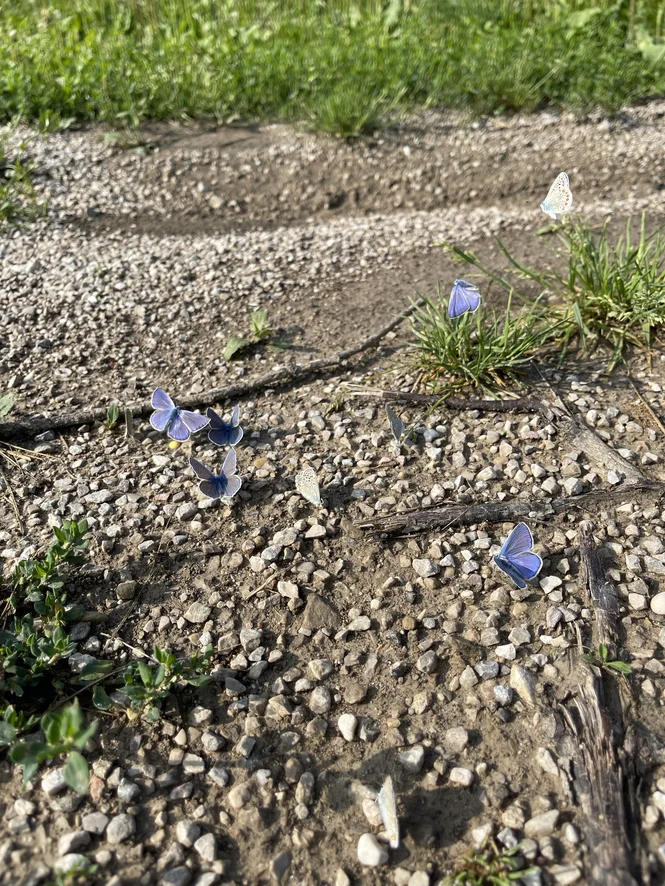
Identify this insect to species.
Polyommatus icarus
